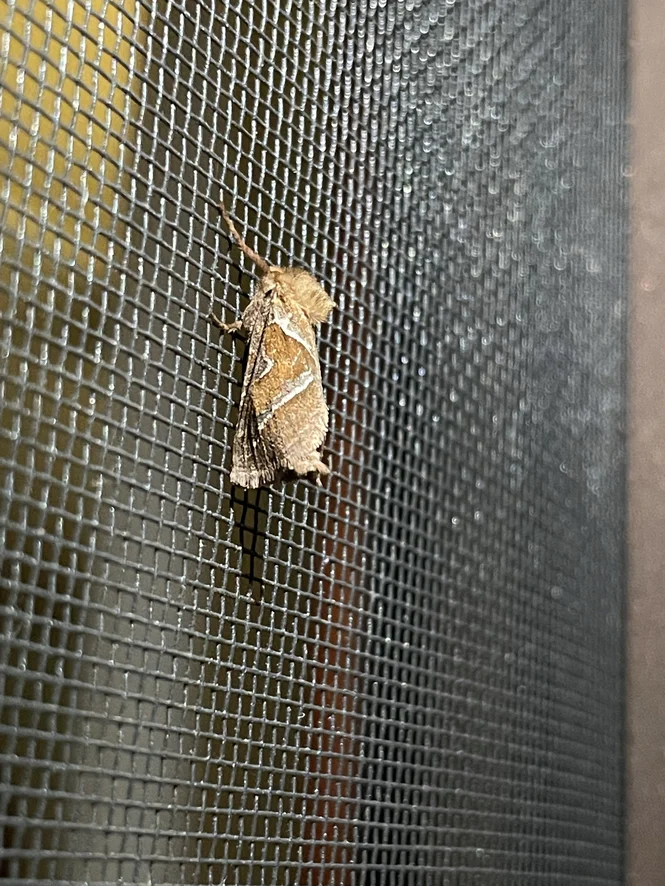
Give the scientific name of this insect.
Triodia sylvina
